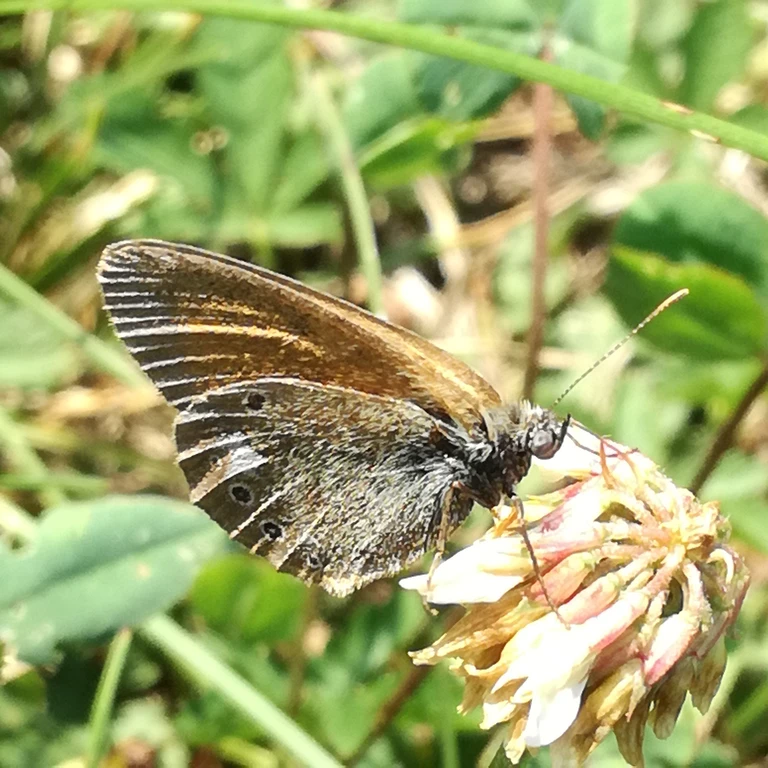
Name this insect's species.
Coenonympha glycerion (also Coenonympha iphis)
